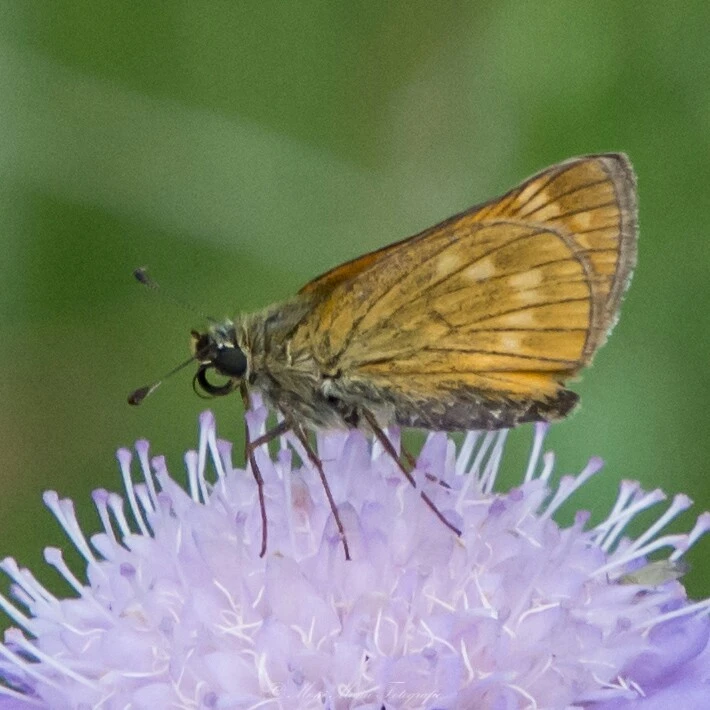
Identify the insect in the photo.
Ochlodes sylvanus (also Ochlodes venata)
